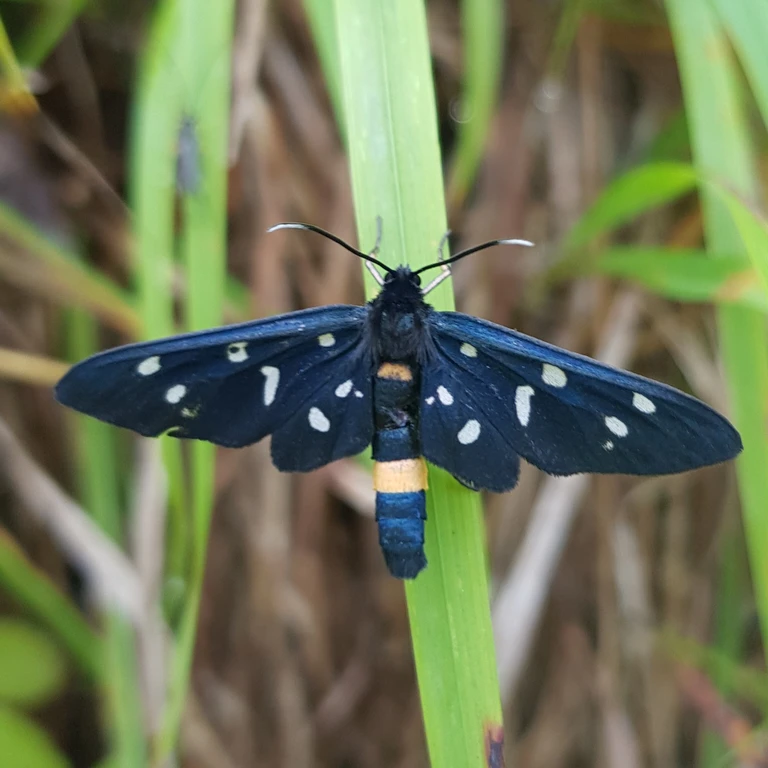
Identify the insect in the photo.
Amata phegea
